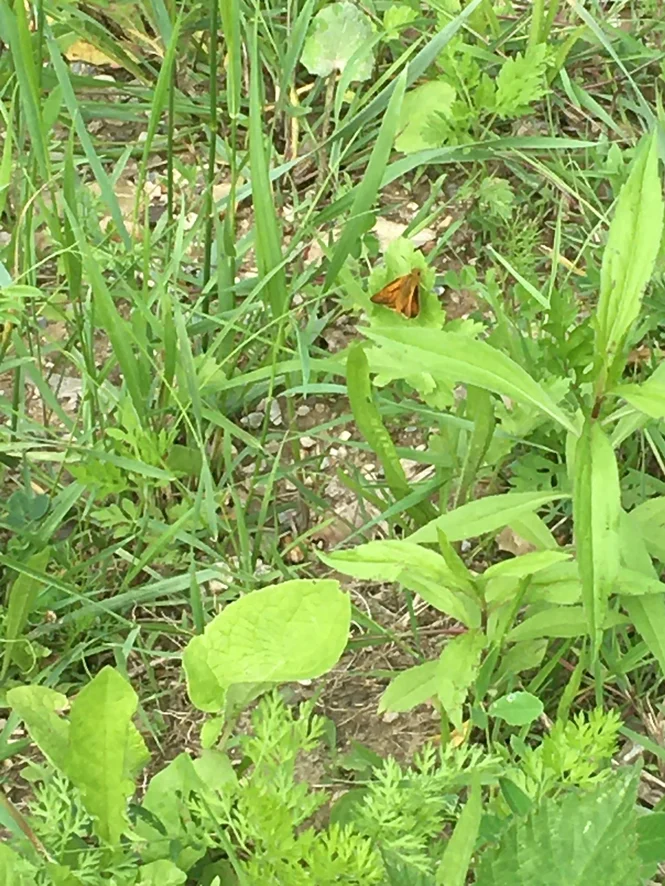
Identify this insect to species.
Ochlodes sylvanus (also Ochlodes venata)
